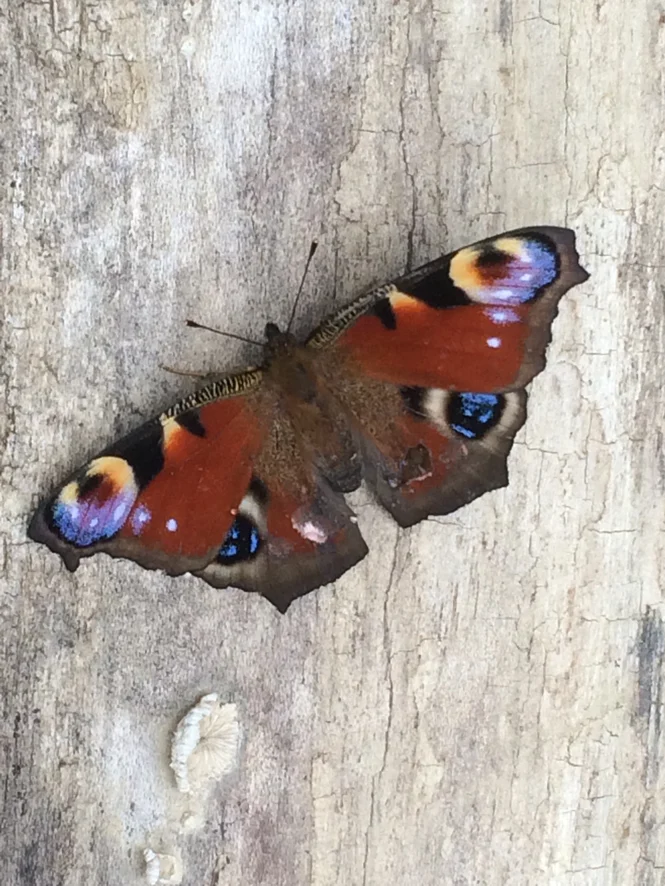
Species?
Aglais io
